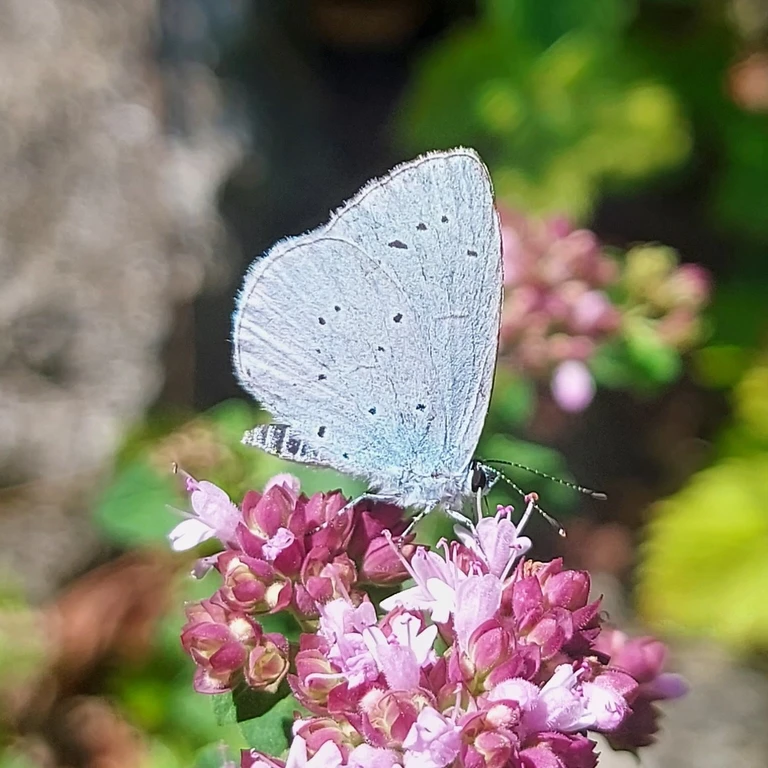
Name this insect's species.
Celastrina argiolus
